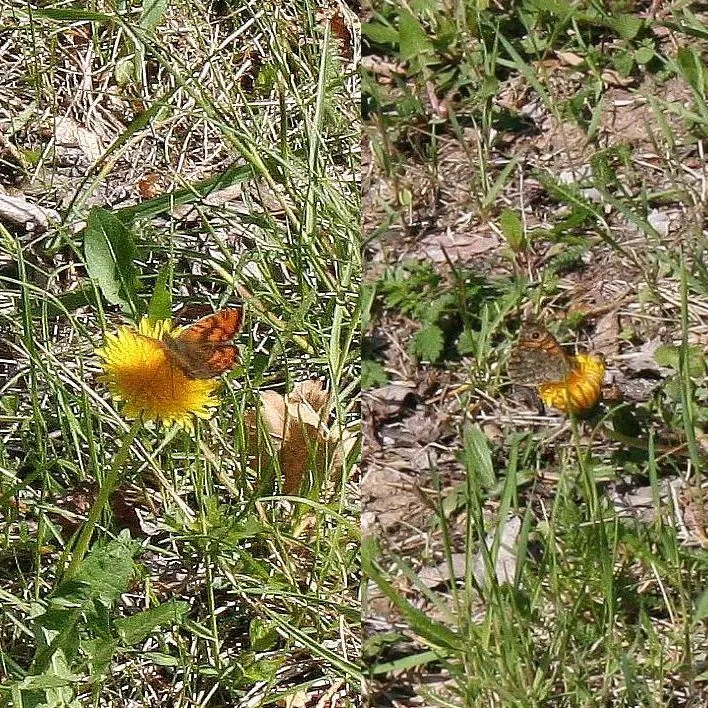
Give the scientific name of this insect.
Lasiommata megera (also Pararge megera)
